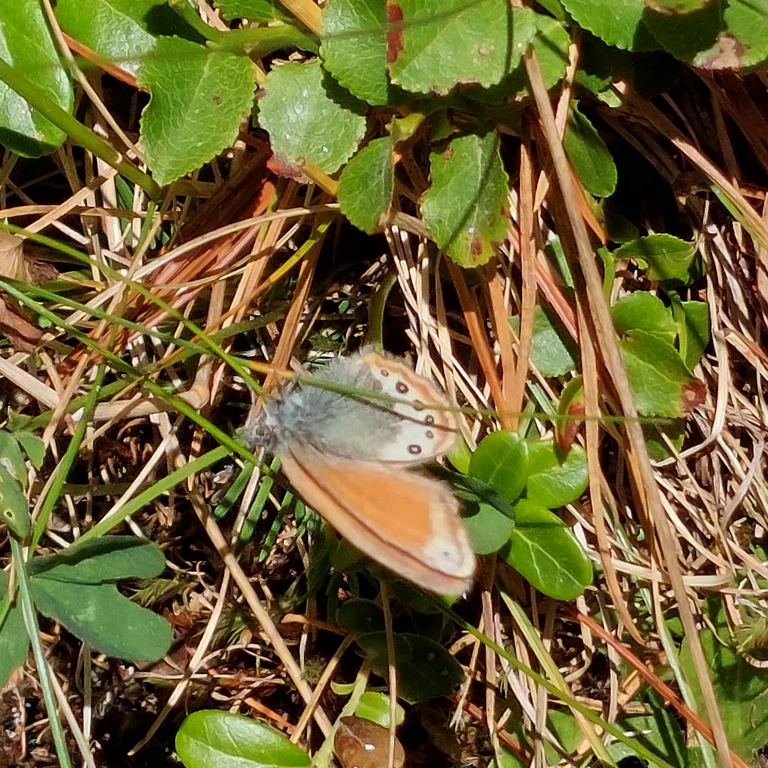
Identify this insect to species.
Coenonympha gardetta
